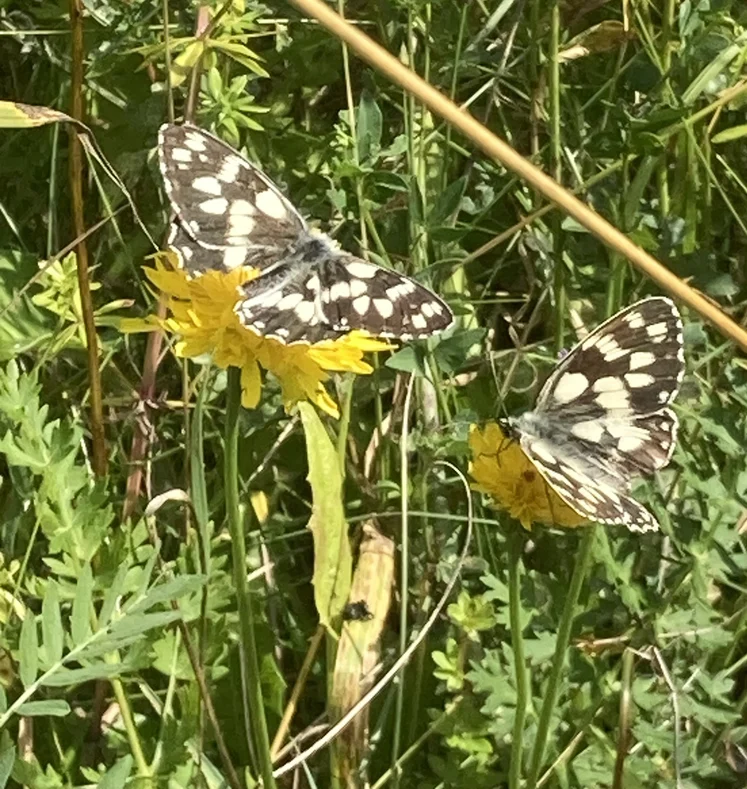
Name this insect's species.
Melanargia galathea
